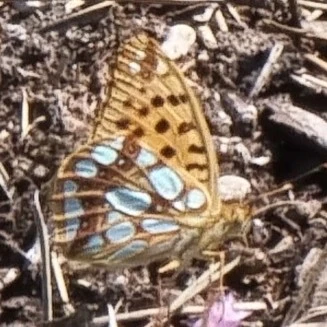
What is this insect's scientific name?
Issoria lathonia
